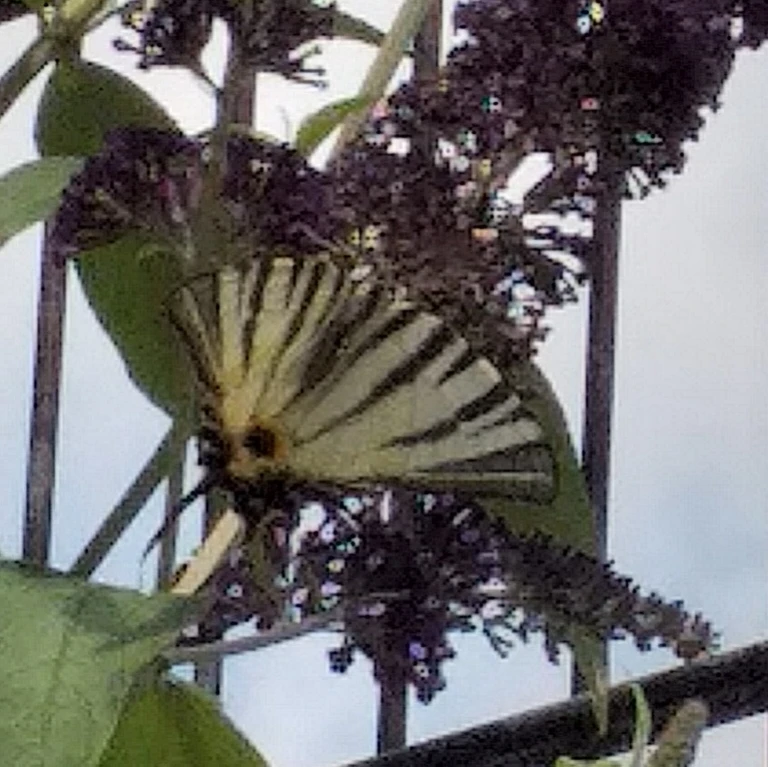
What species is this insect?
Iphiclides podalirius
